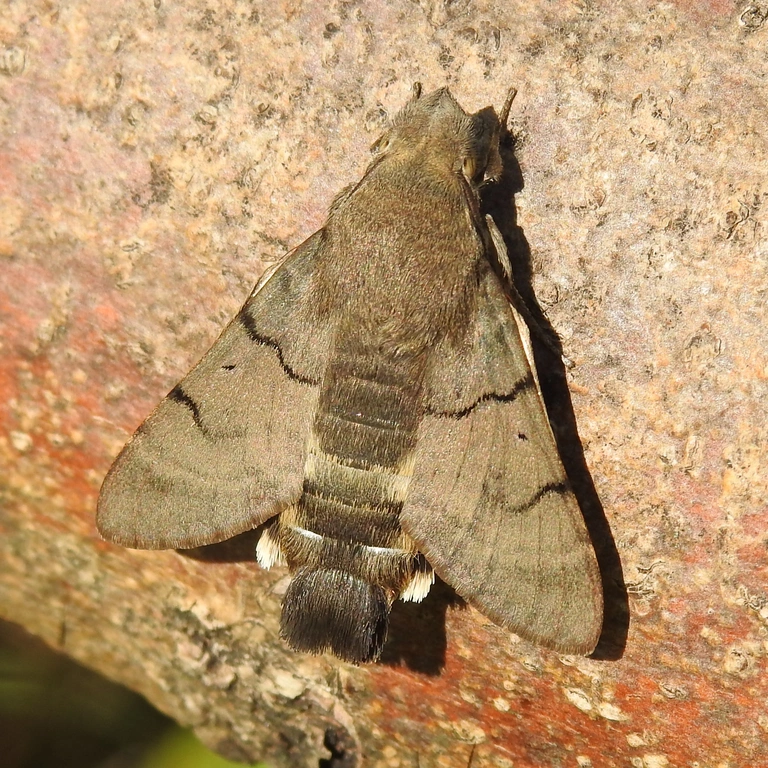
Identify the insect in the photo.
Macroglossum stellatarum
